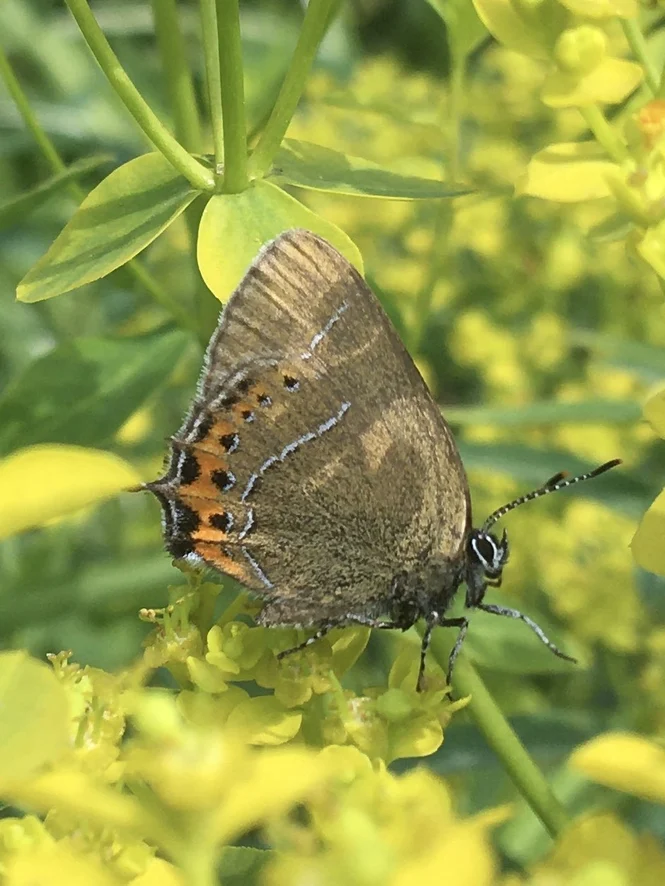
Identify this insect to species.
Satyrium pruni (also Fixsenia pruni)
